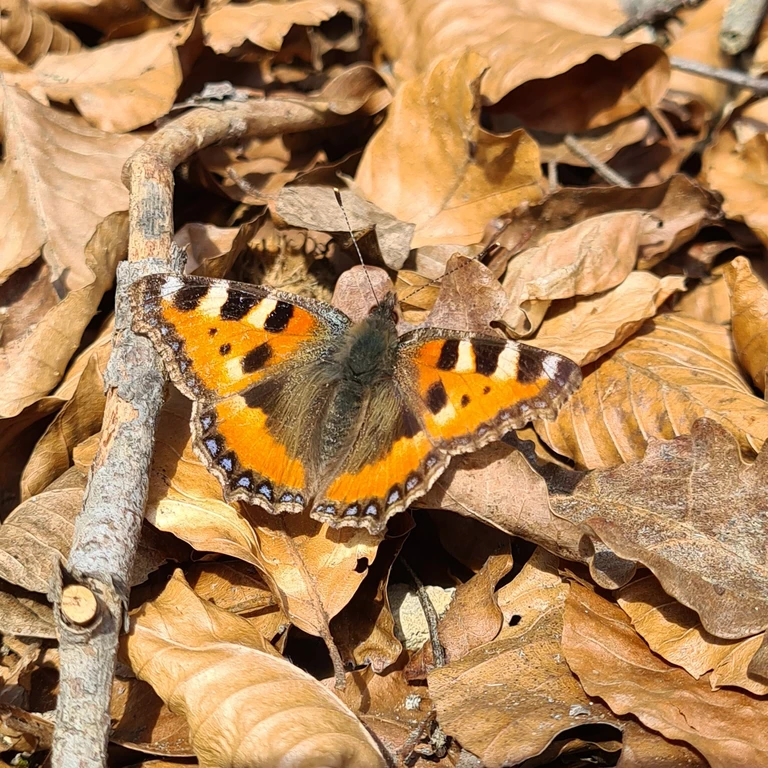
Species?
Aglais urticae
